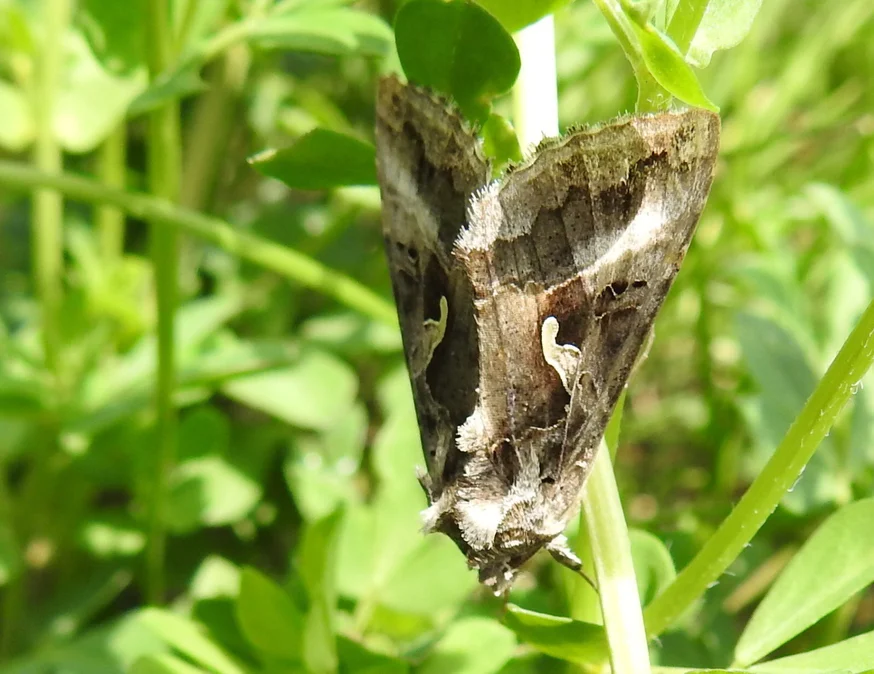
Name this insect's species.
Autographa gamma
